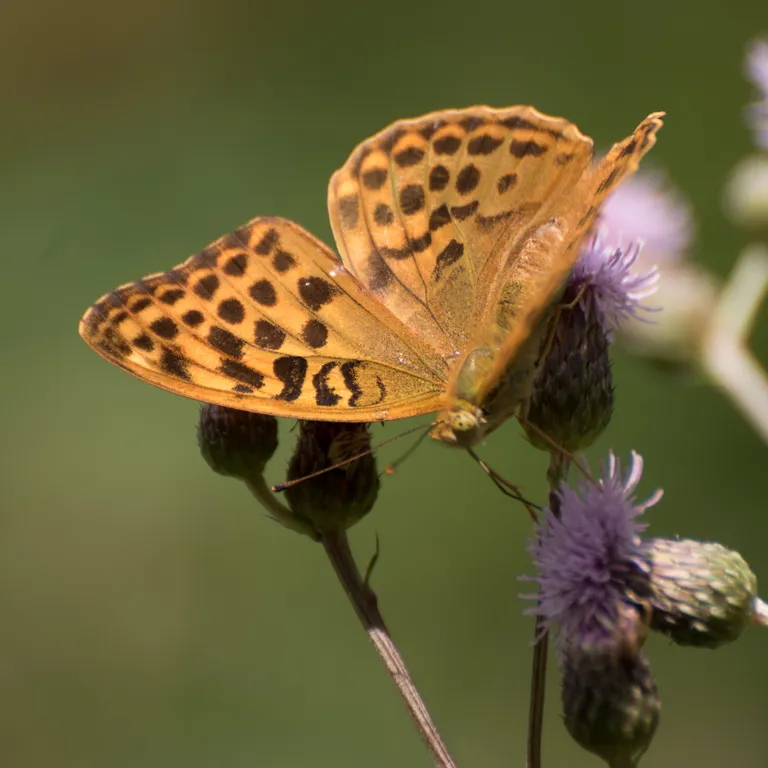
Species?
Argynnis paphia
